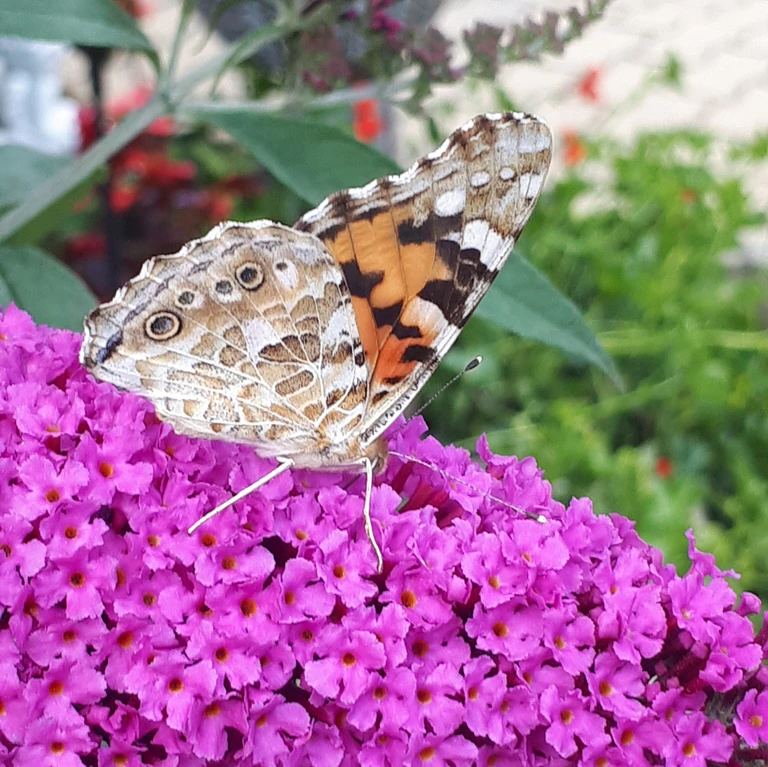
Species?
Vanessa cardui
